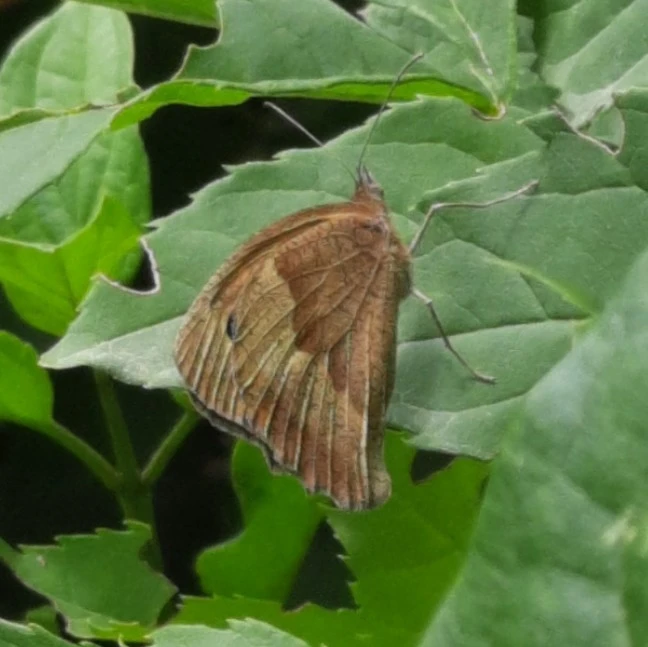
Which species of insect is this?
Maniola jurtina
